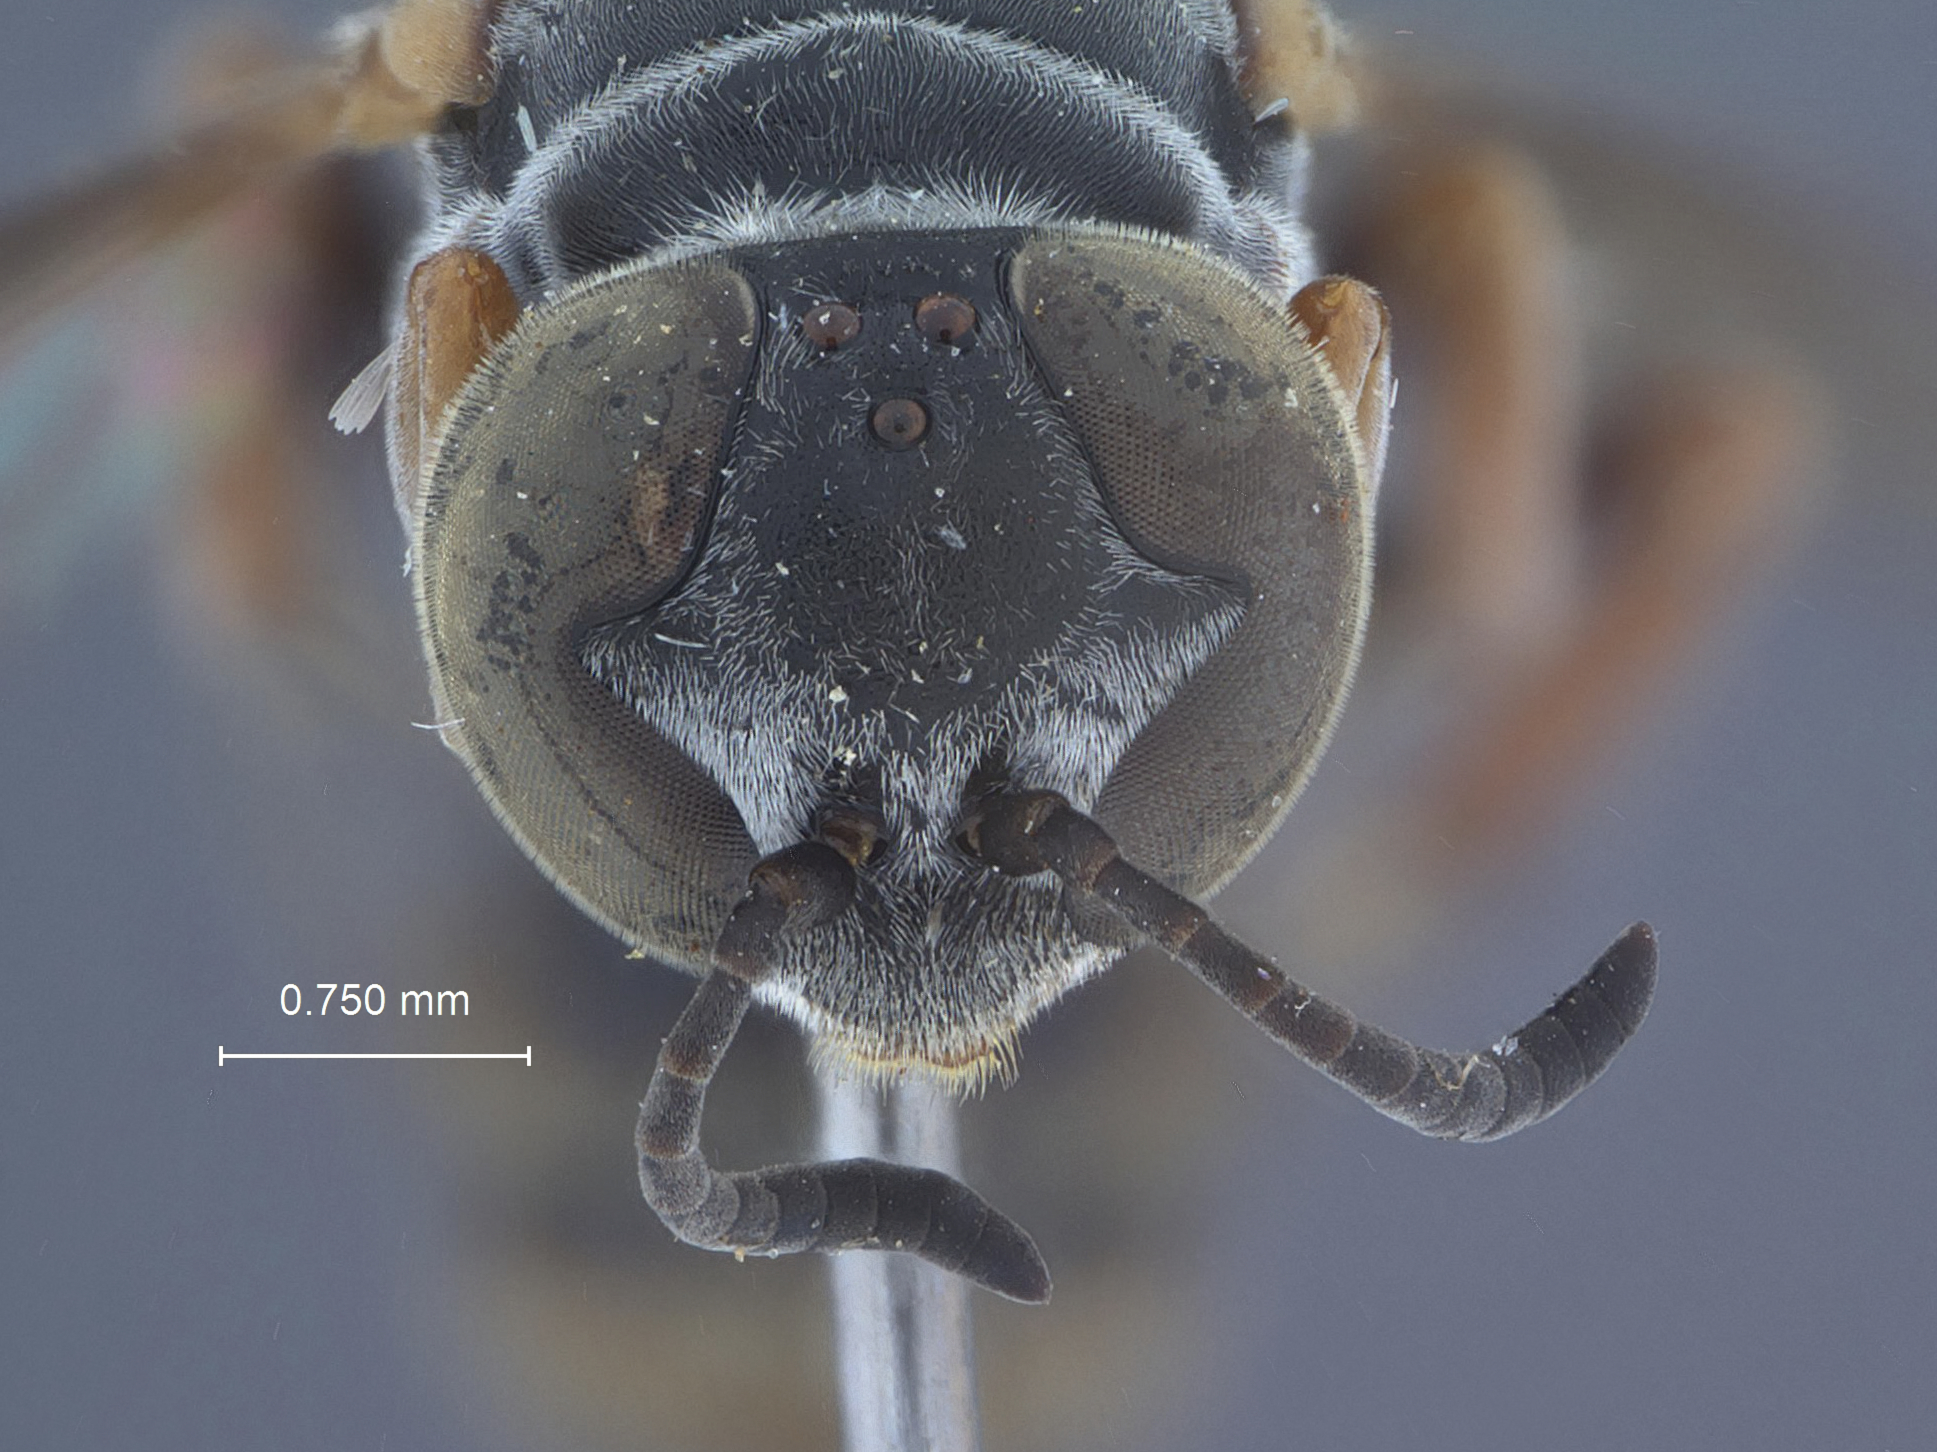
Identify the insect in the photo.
Pison agiloides
